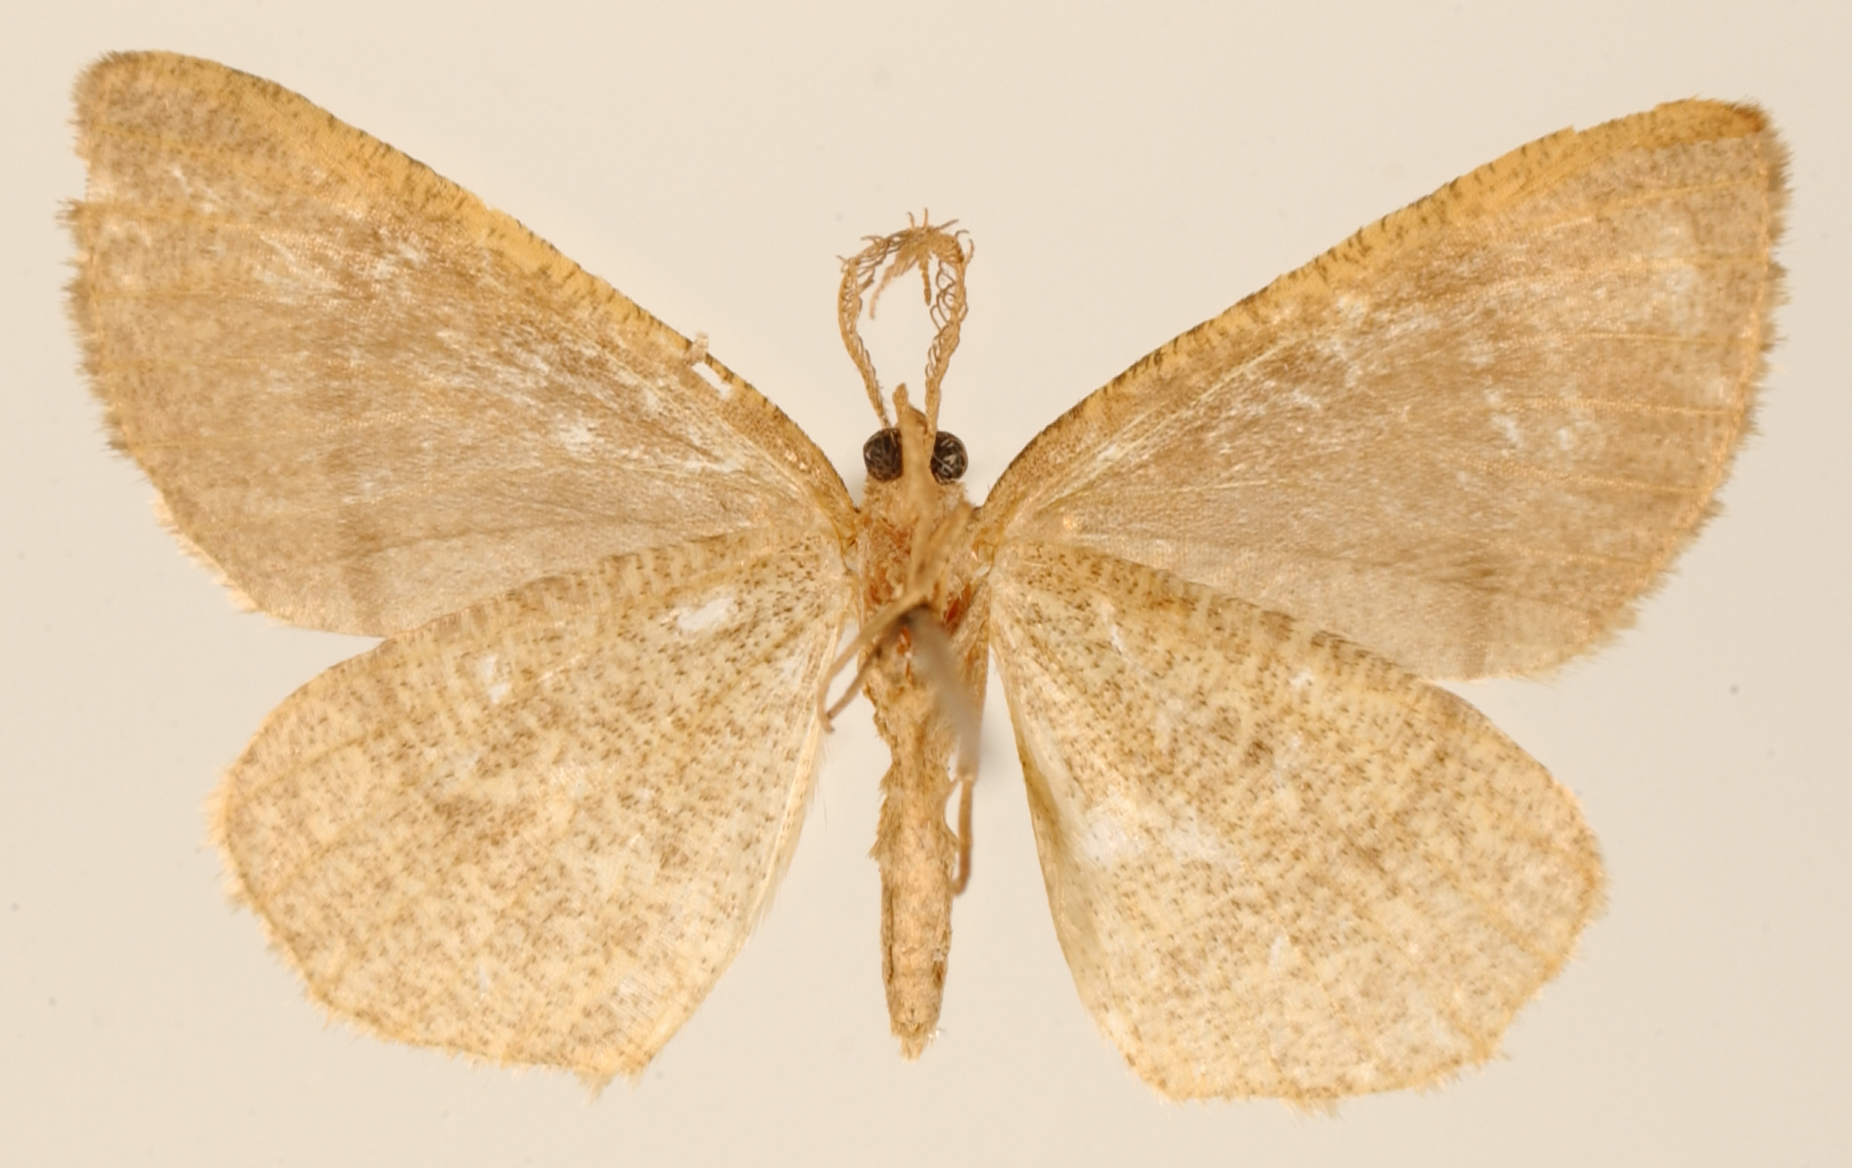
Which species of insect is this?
Cymatophora sudella
